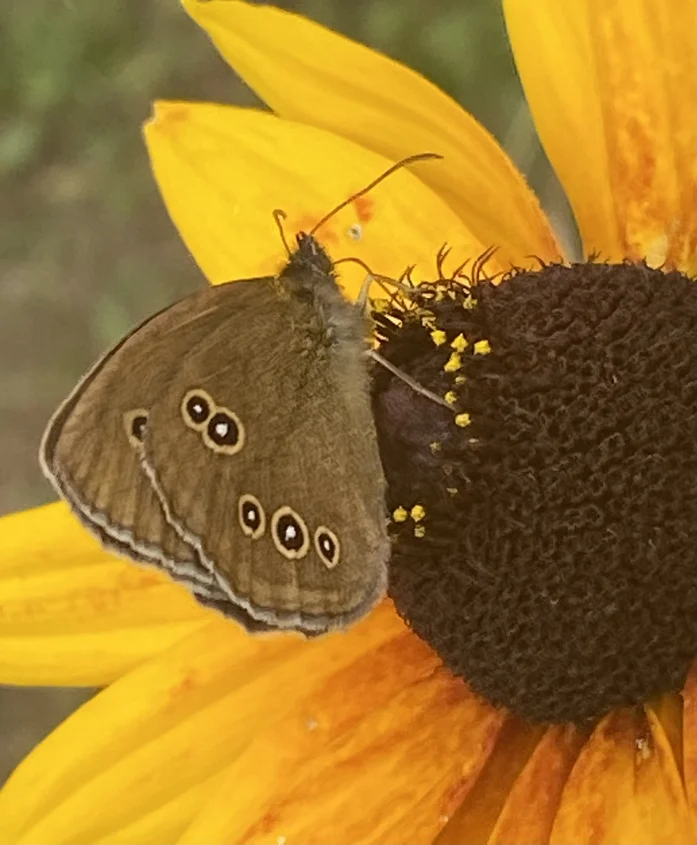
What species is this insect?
Aphantopus hyperantus
